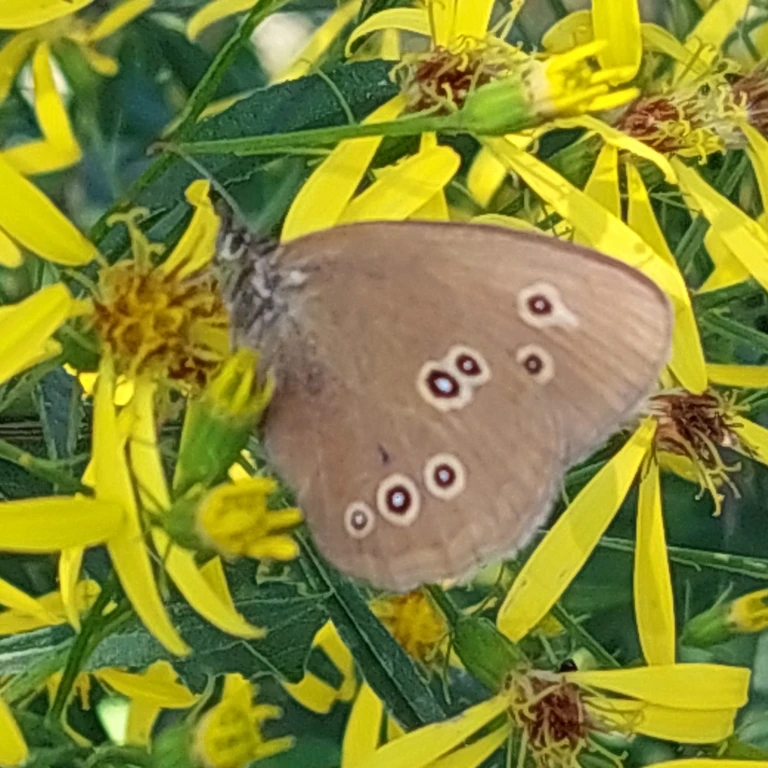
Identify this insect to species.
Aphantopus hyperantus
